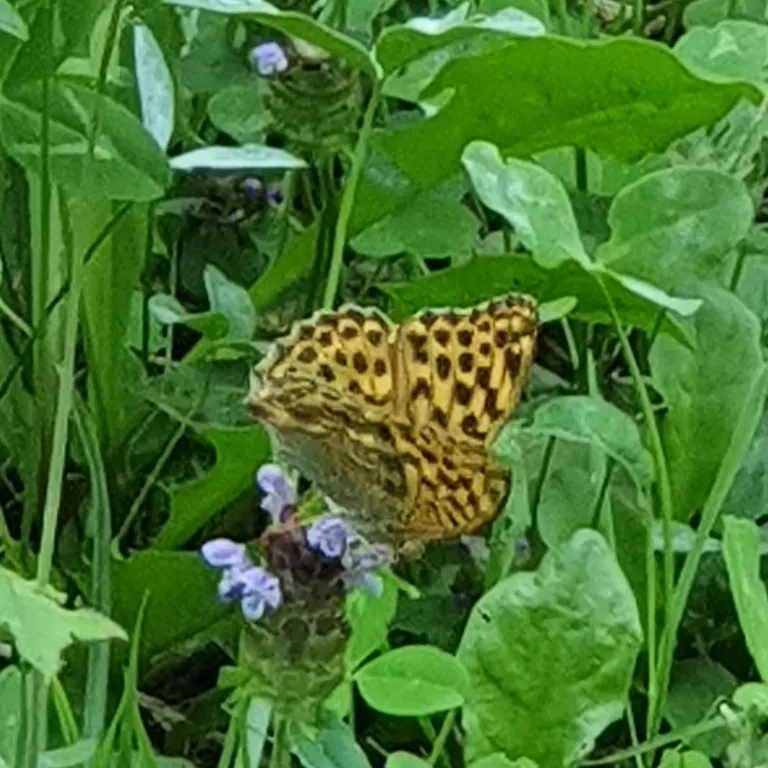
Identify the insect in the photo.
Argynnis paphia
